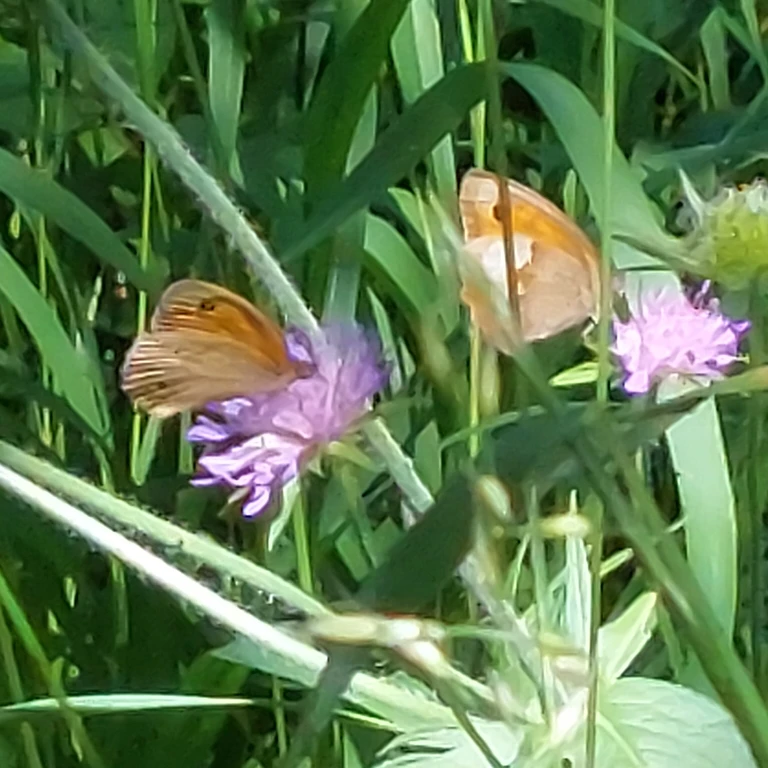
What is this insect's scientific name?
Maniola jurtina
